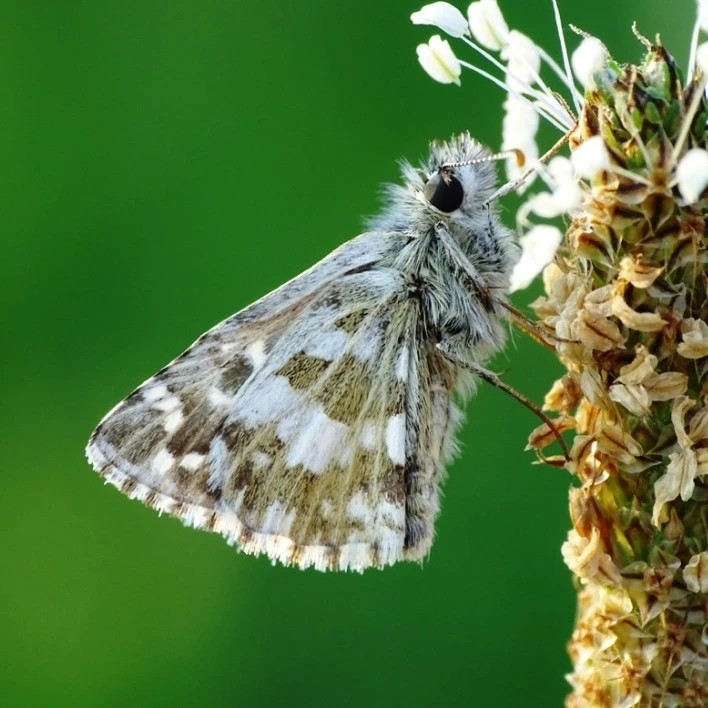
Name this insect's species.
Pyrgus armoricanus
